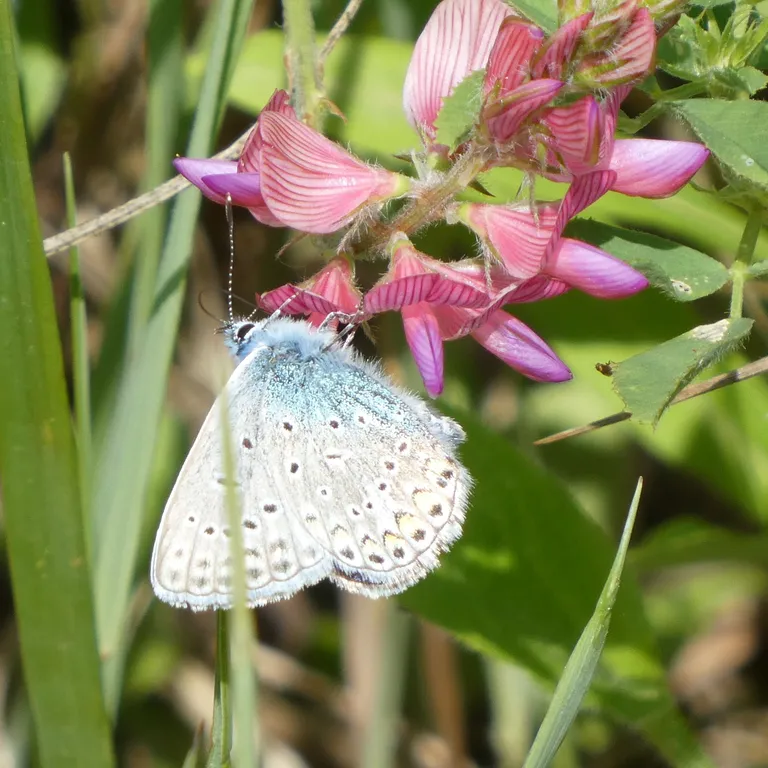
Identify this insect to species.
Polyommatus icarus
